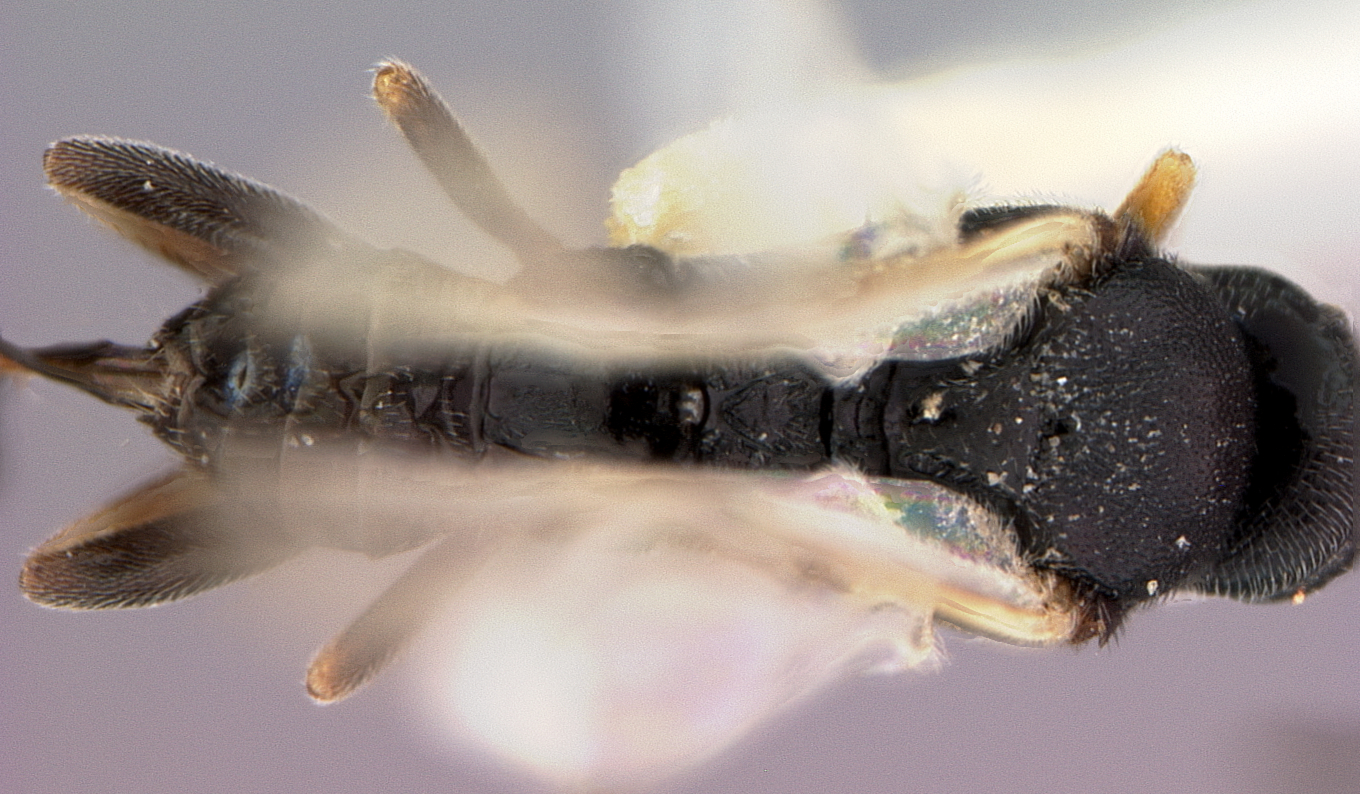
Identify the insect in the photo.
Apanteles angaleti
